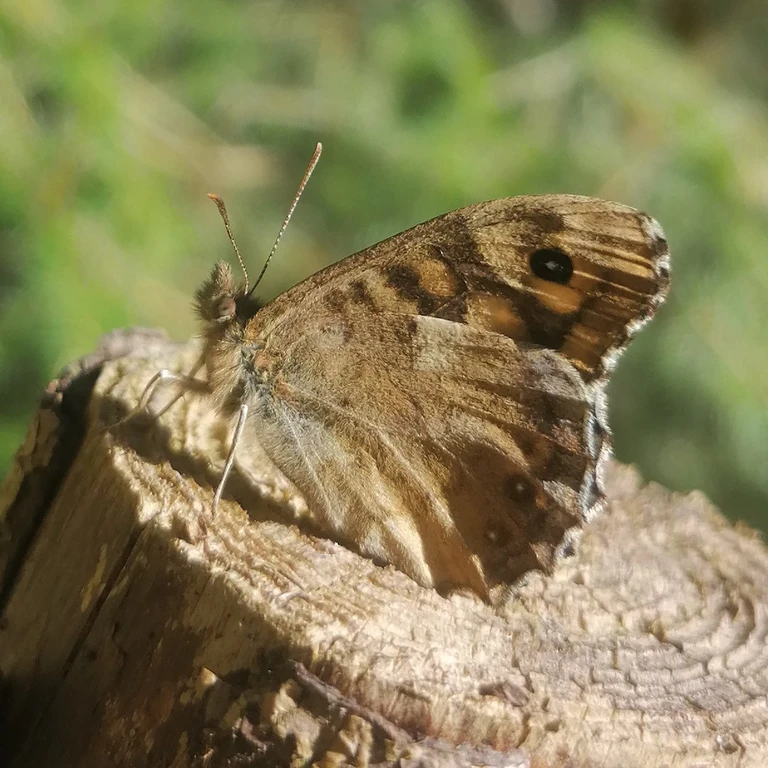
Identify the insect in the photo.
Pararge aegeria
